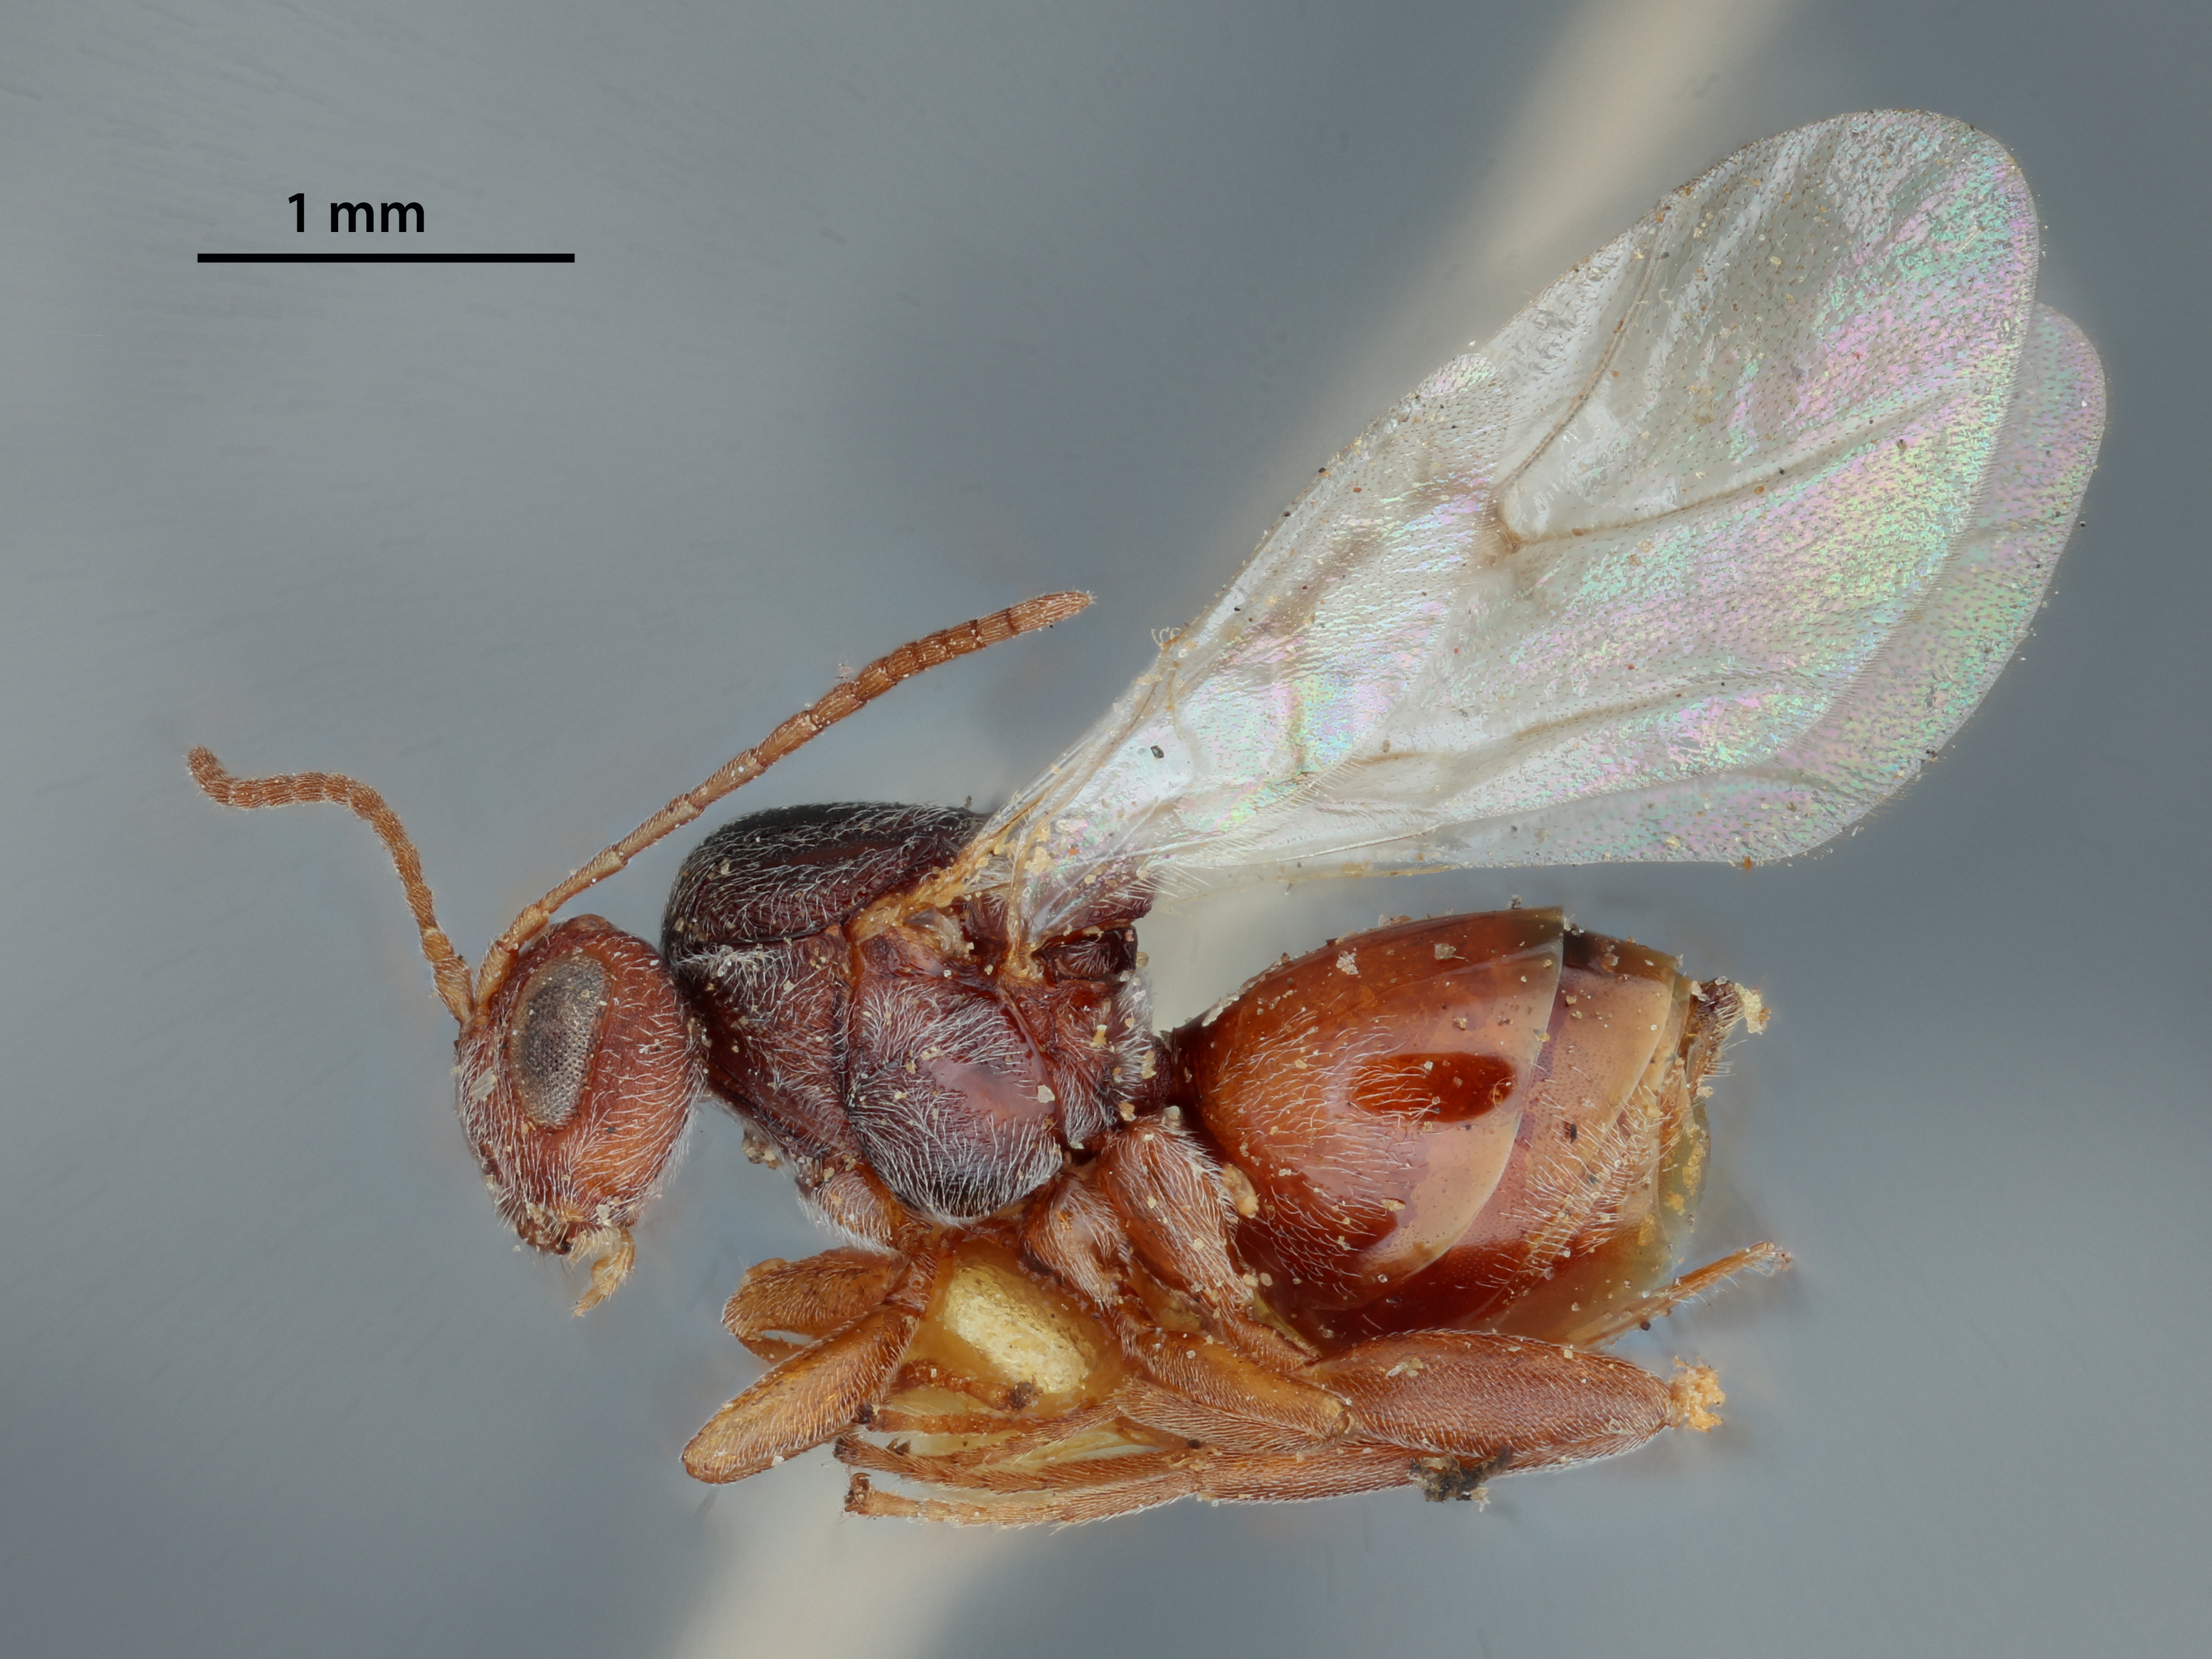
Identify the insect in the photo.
Callirhytis rhizoxenus
